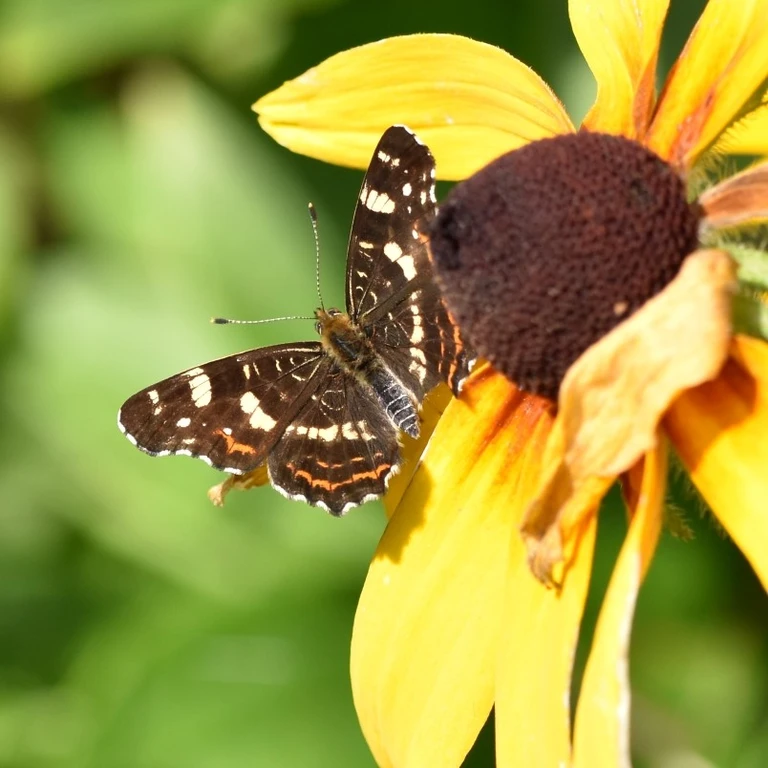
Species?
Araschnia levana
